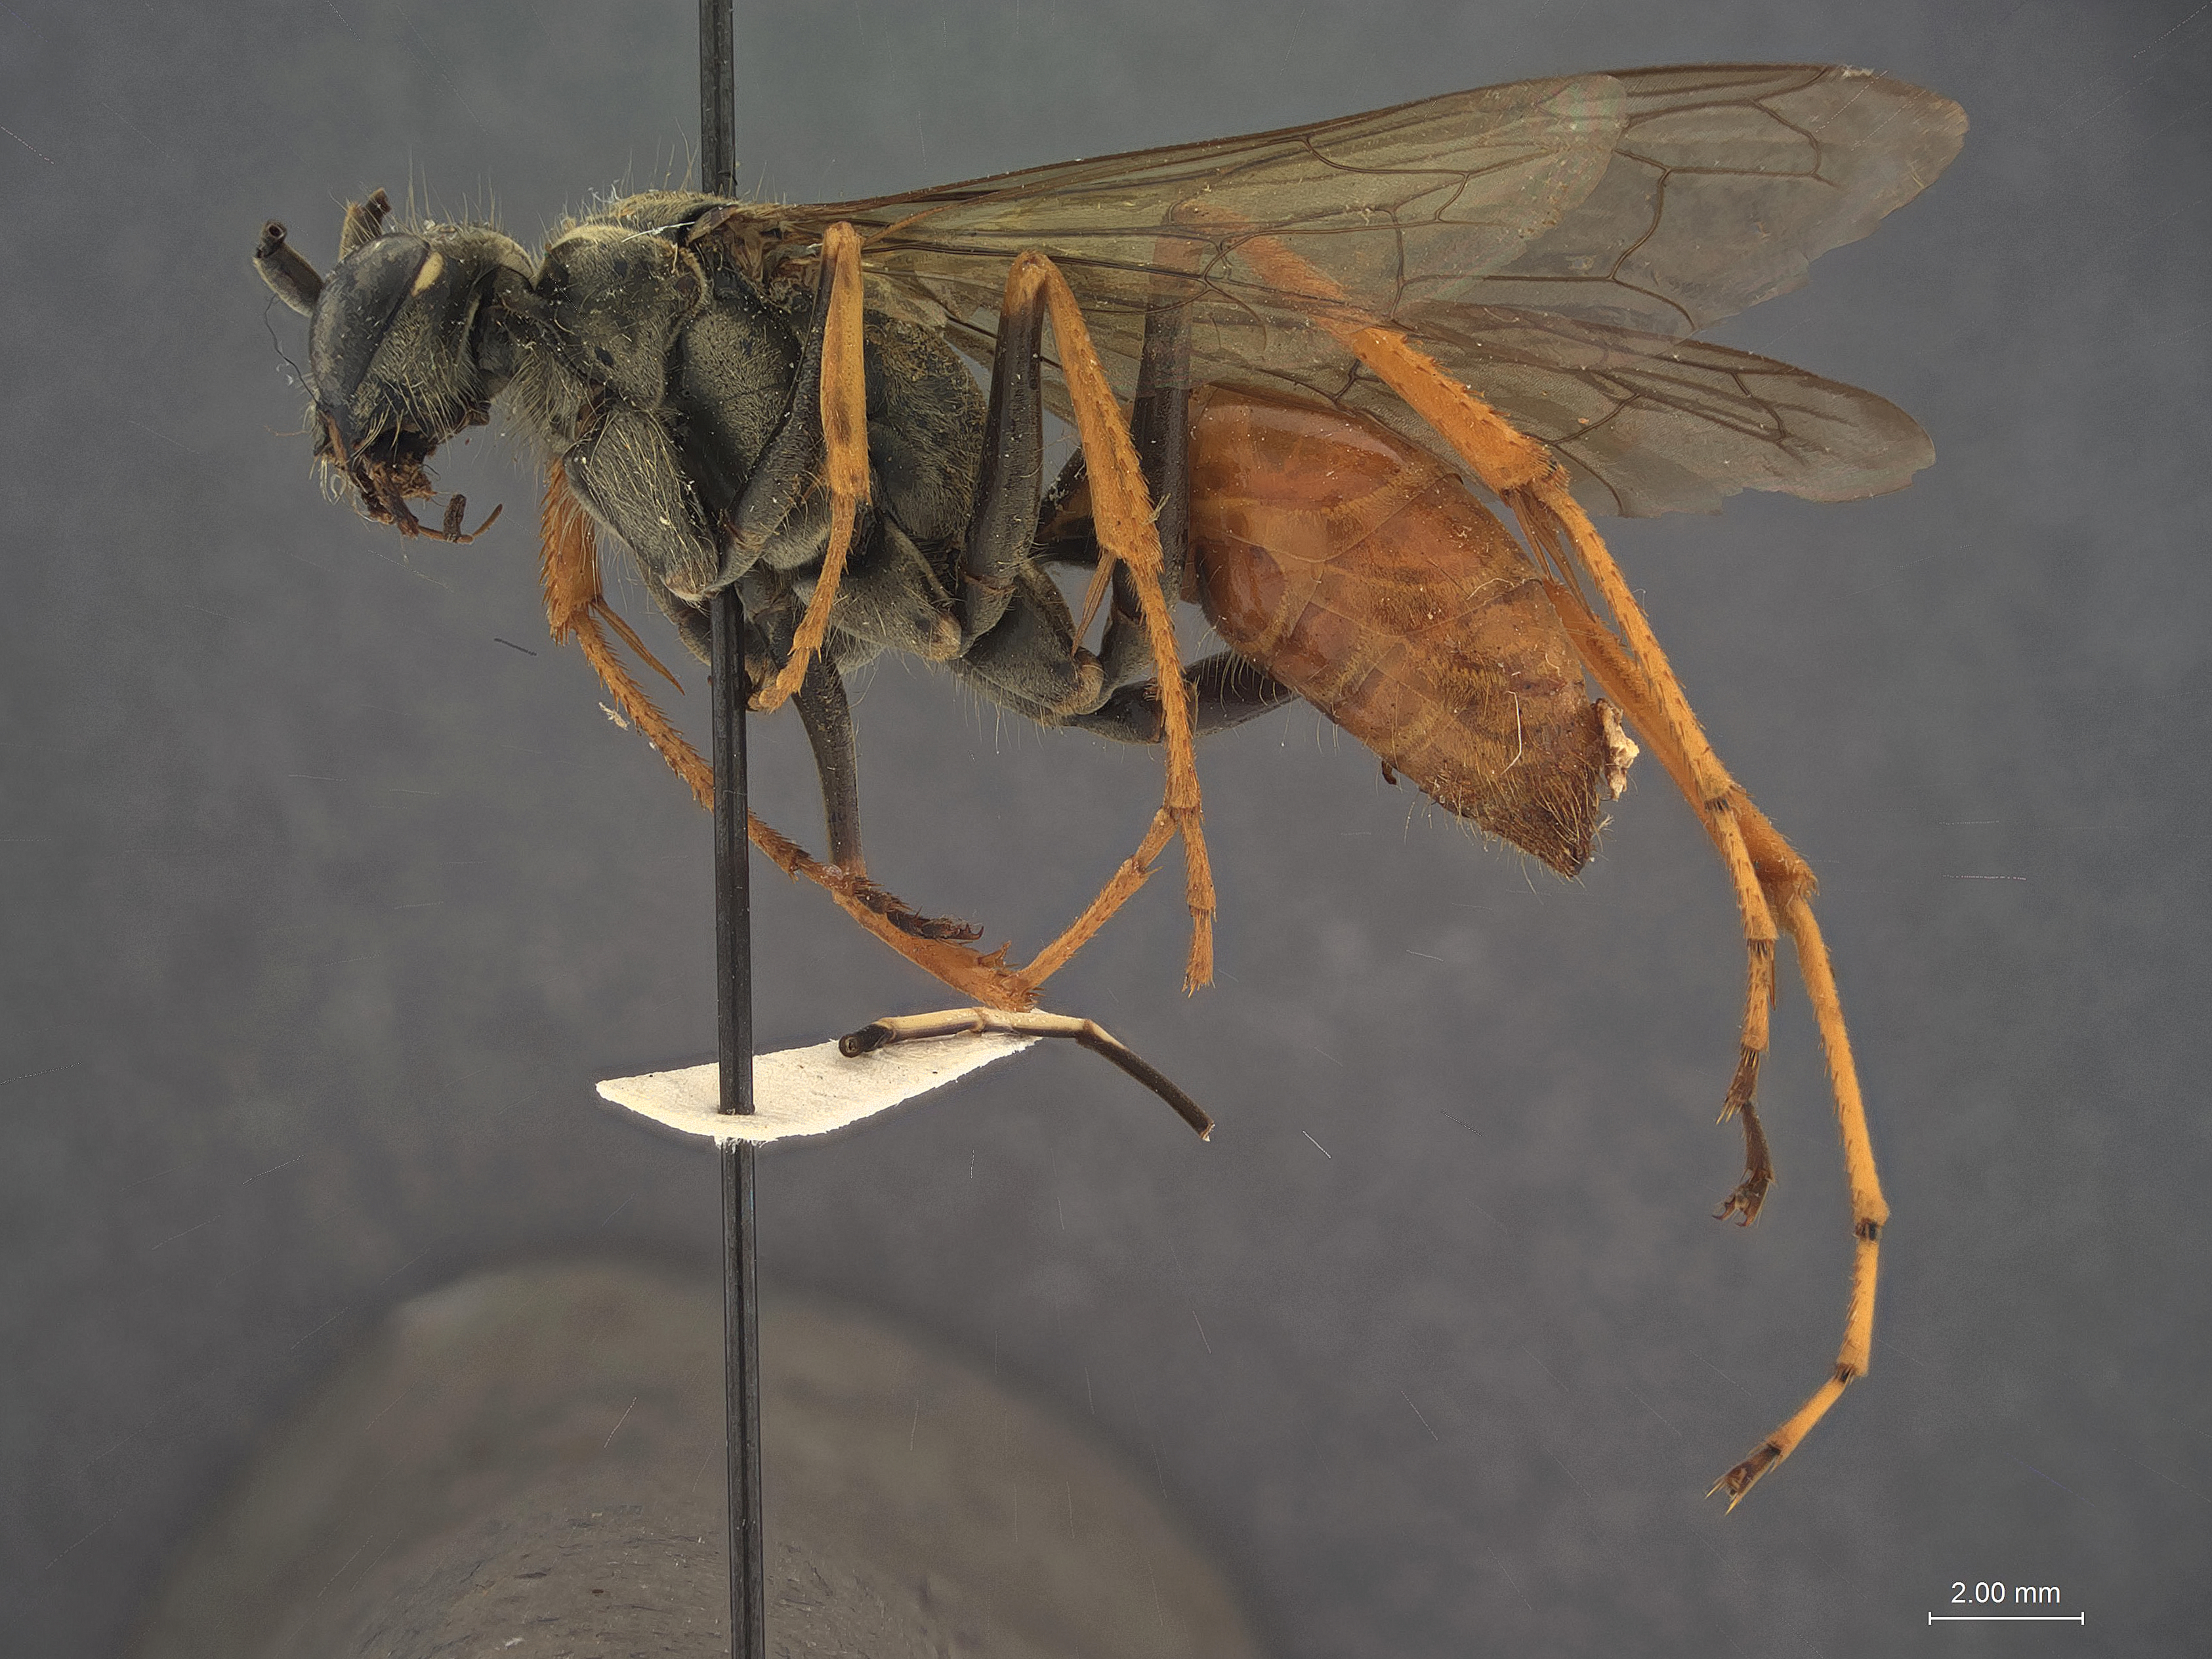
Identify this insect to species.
Priocnessus sericeus
